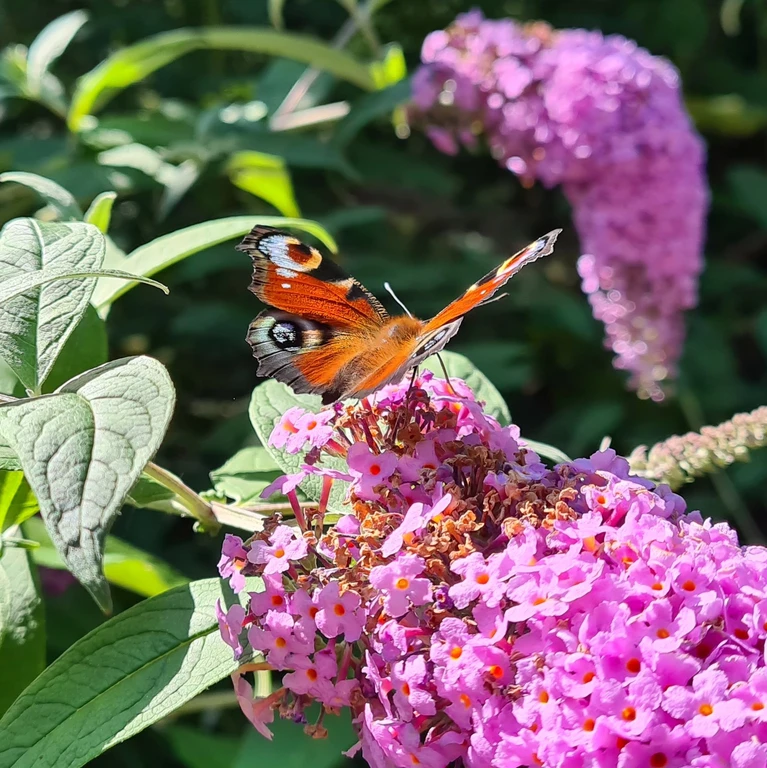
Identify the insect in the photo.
Aglais io
